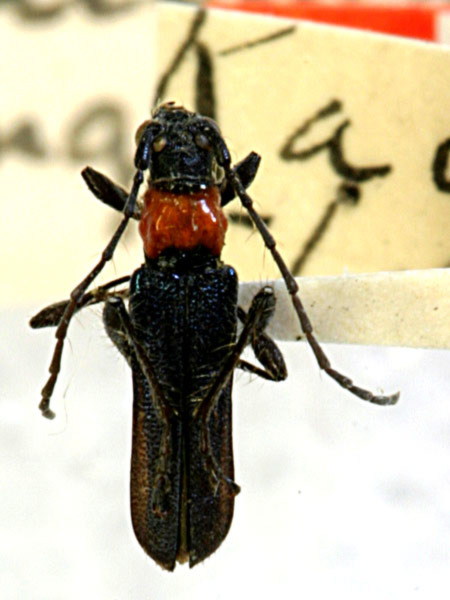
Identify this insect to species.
Callimus longicollis (also Lampropterus ruficollis)
